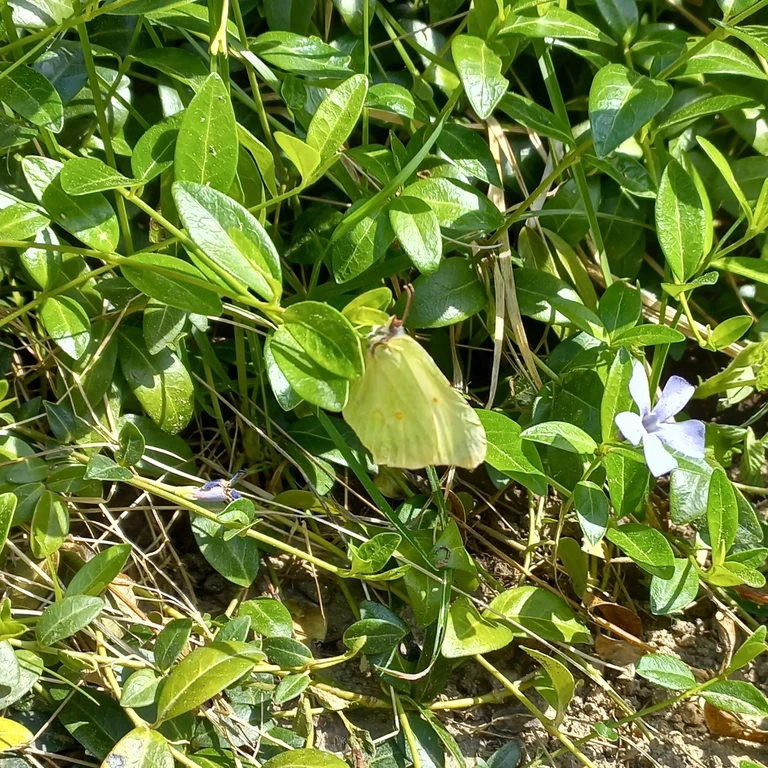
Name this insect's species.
Gonepteryx rhamni
